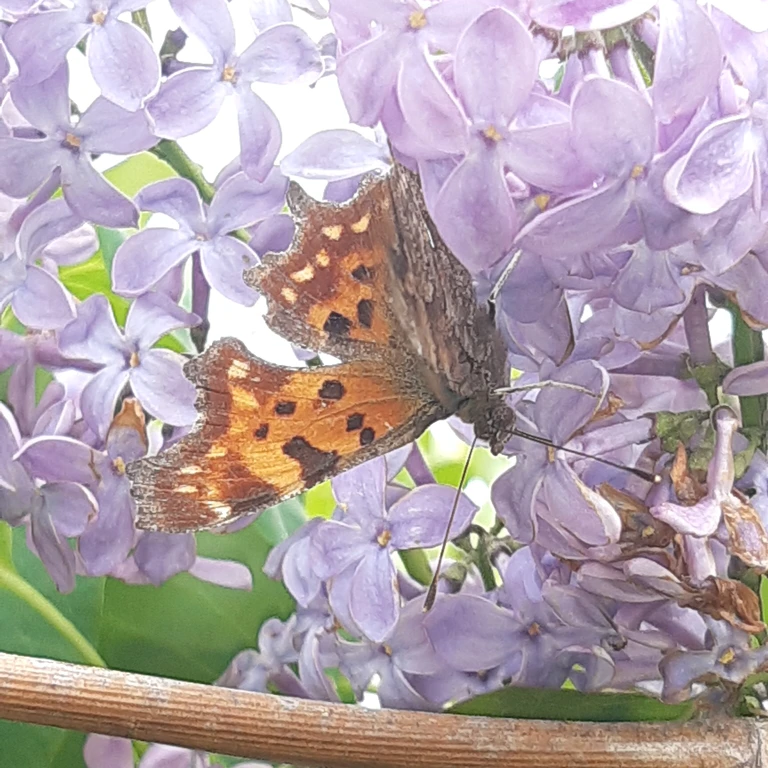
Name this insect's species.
Polygonia c-album
